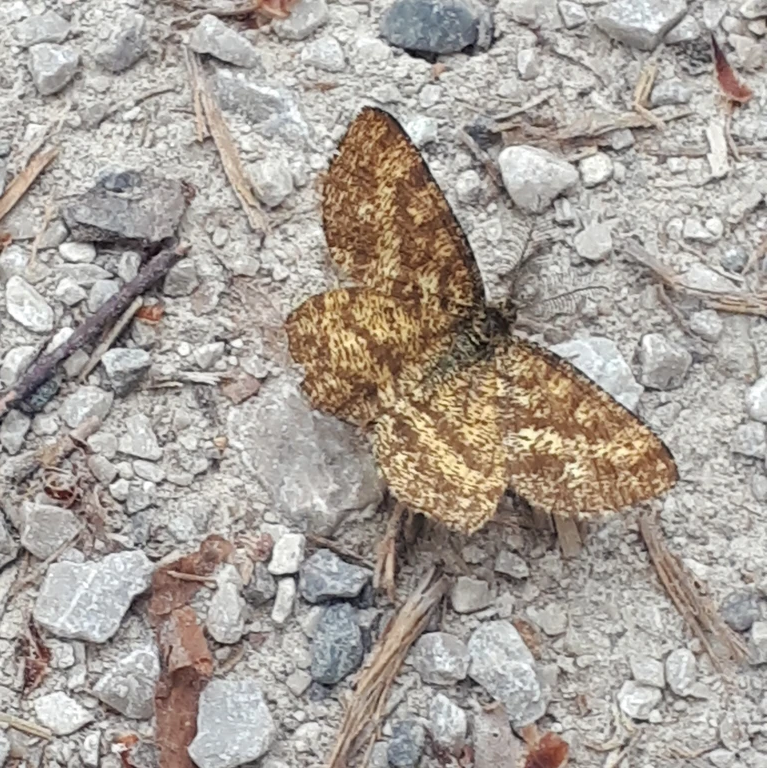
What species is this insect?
Ematurga atomaria
